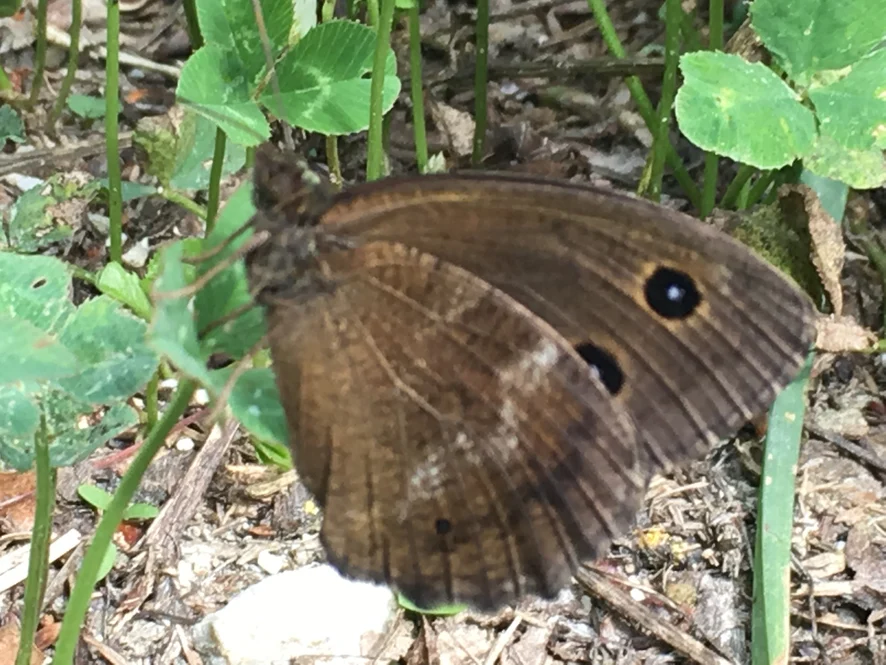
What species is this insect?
Minois dryas
